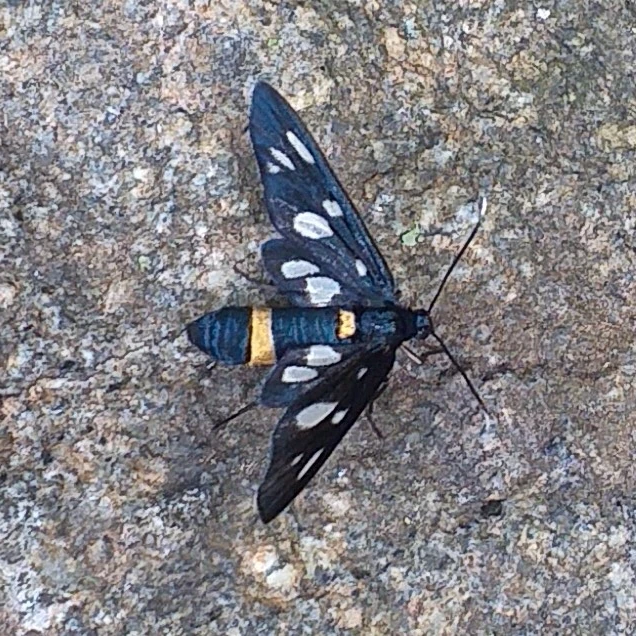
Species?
Amata phegea
